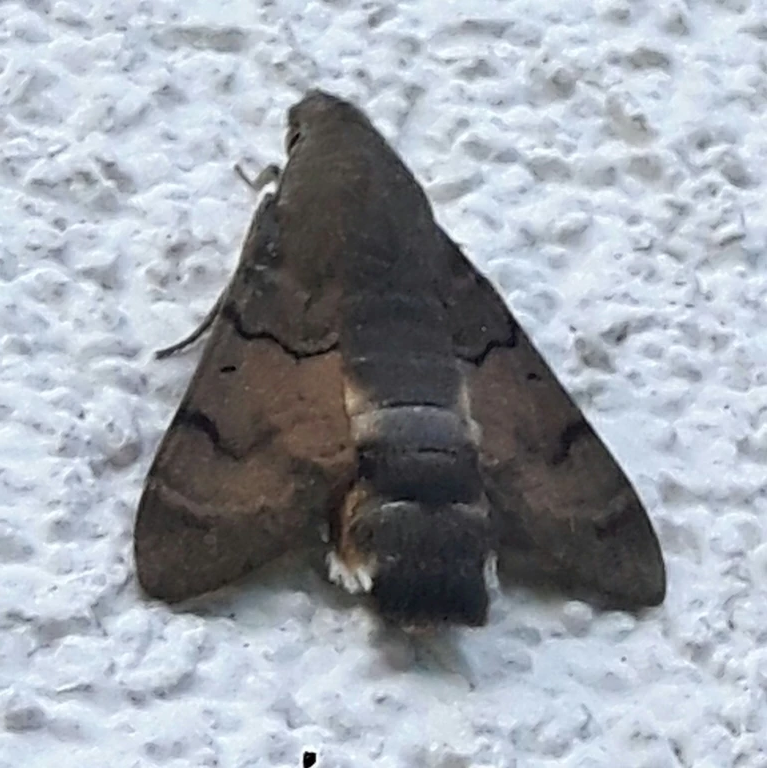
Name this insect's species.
Macroglossum stellatarum
